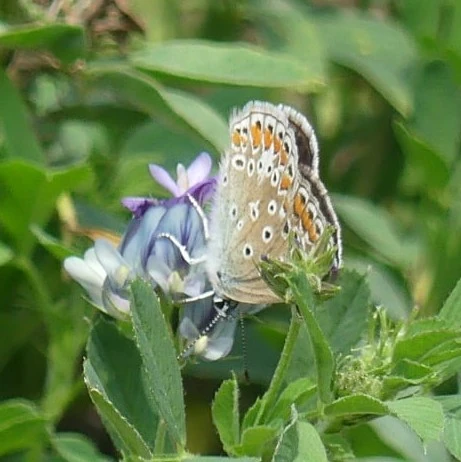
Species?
Polyommatus icarus
